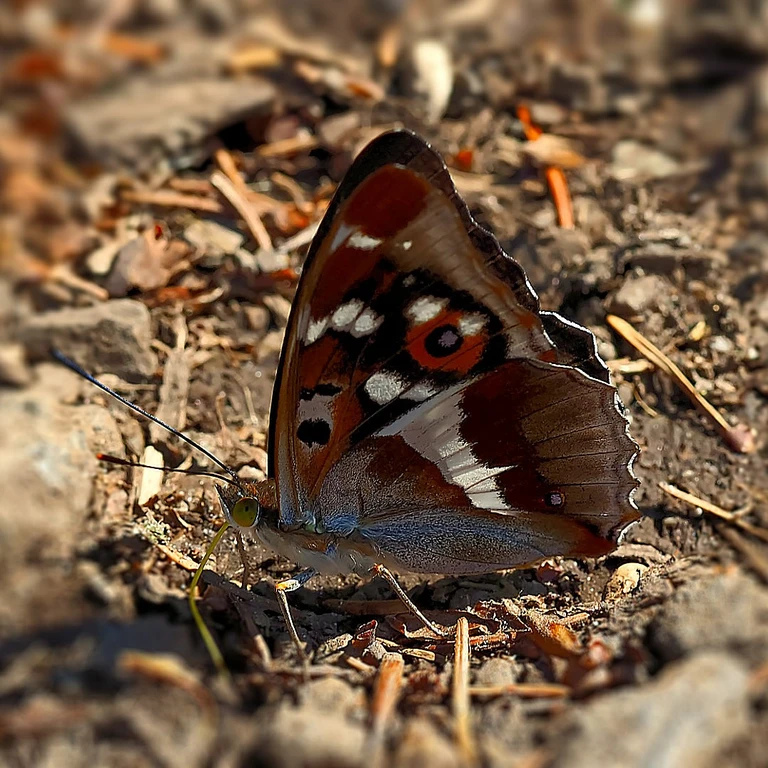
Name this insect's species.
Apatura iris
